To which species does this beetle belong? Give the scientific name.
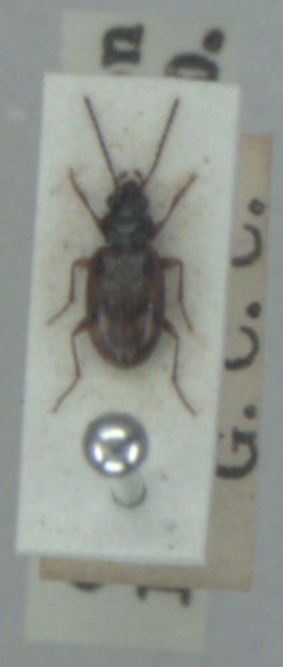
Bembidion fumigatum
